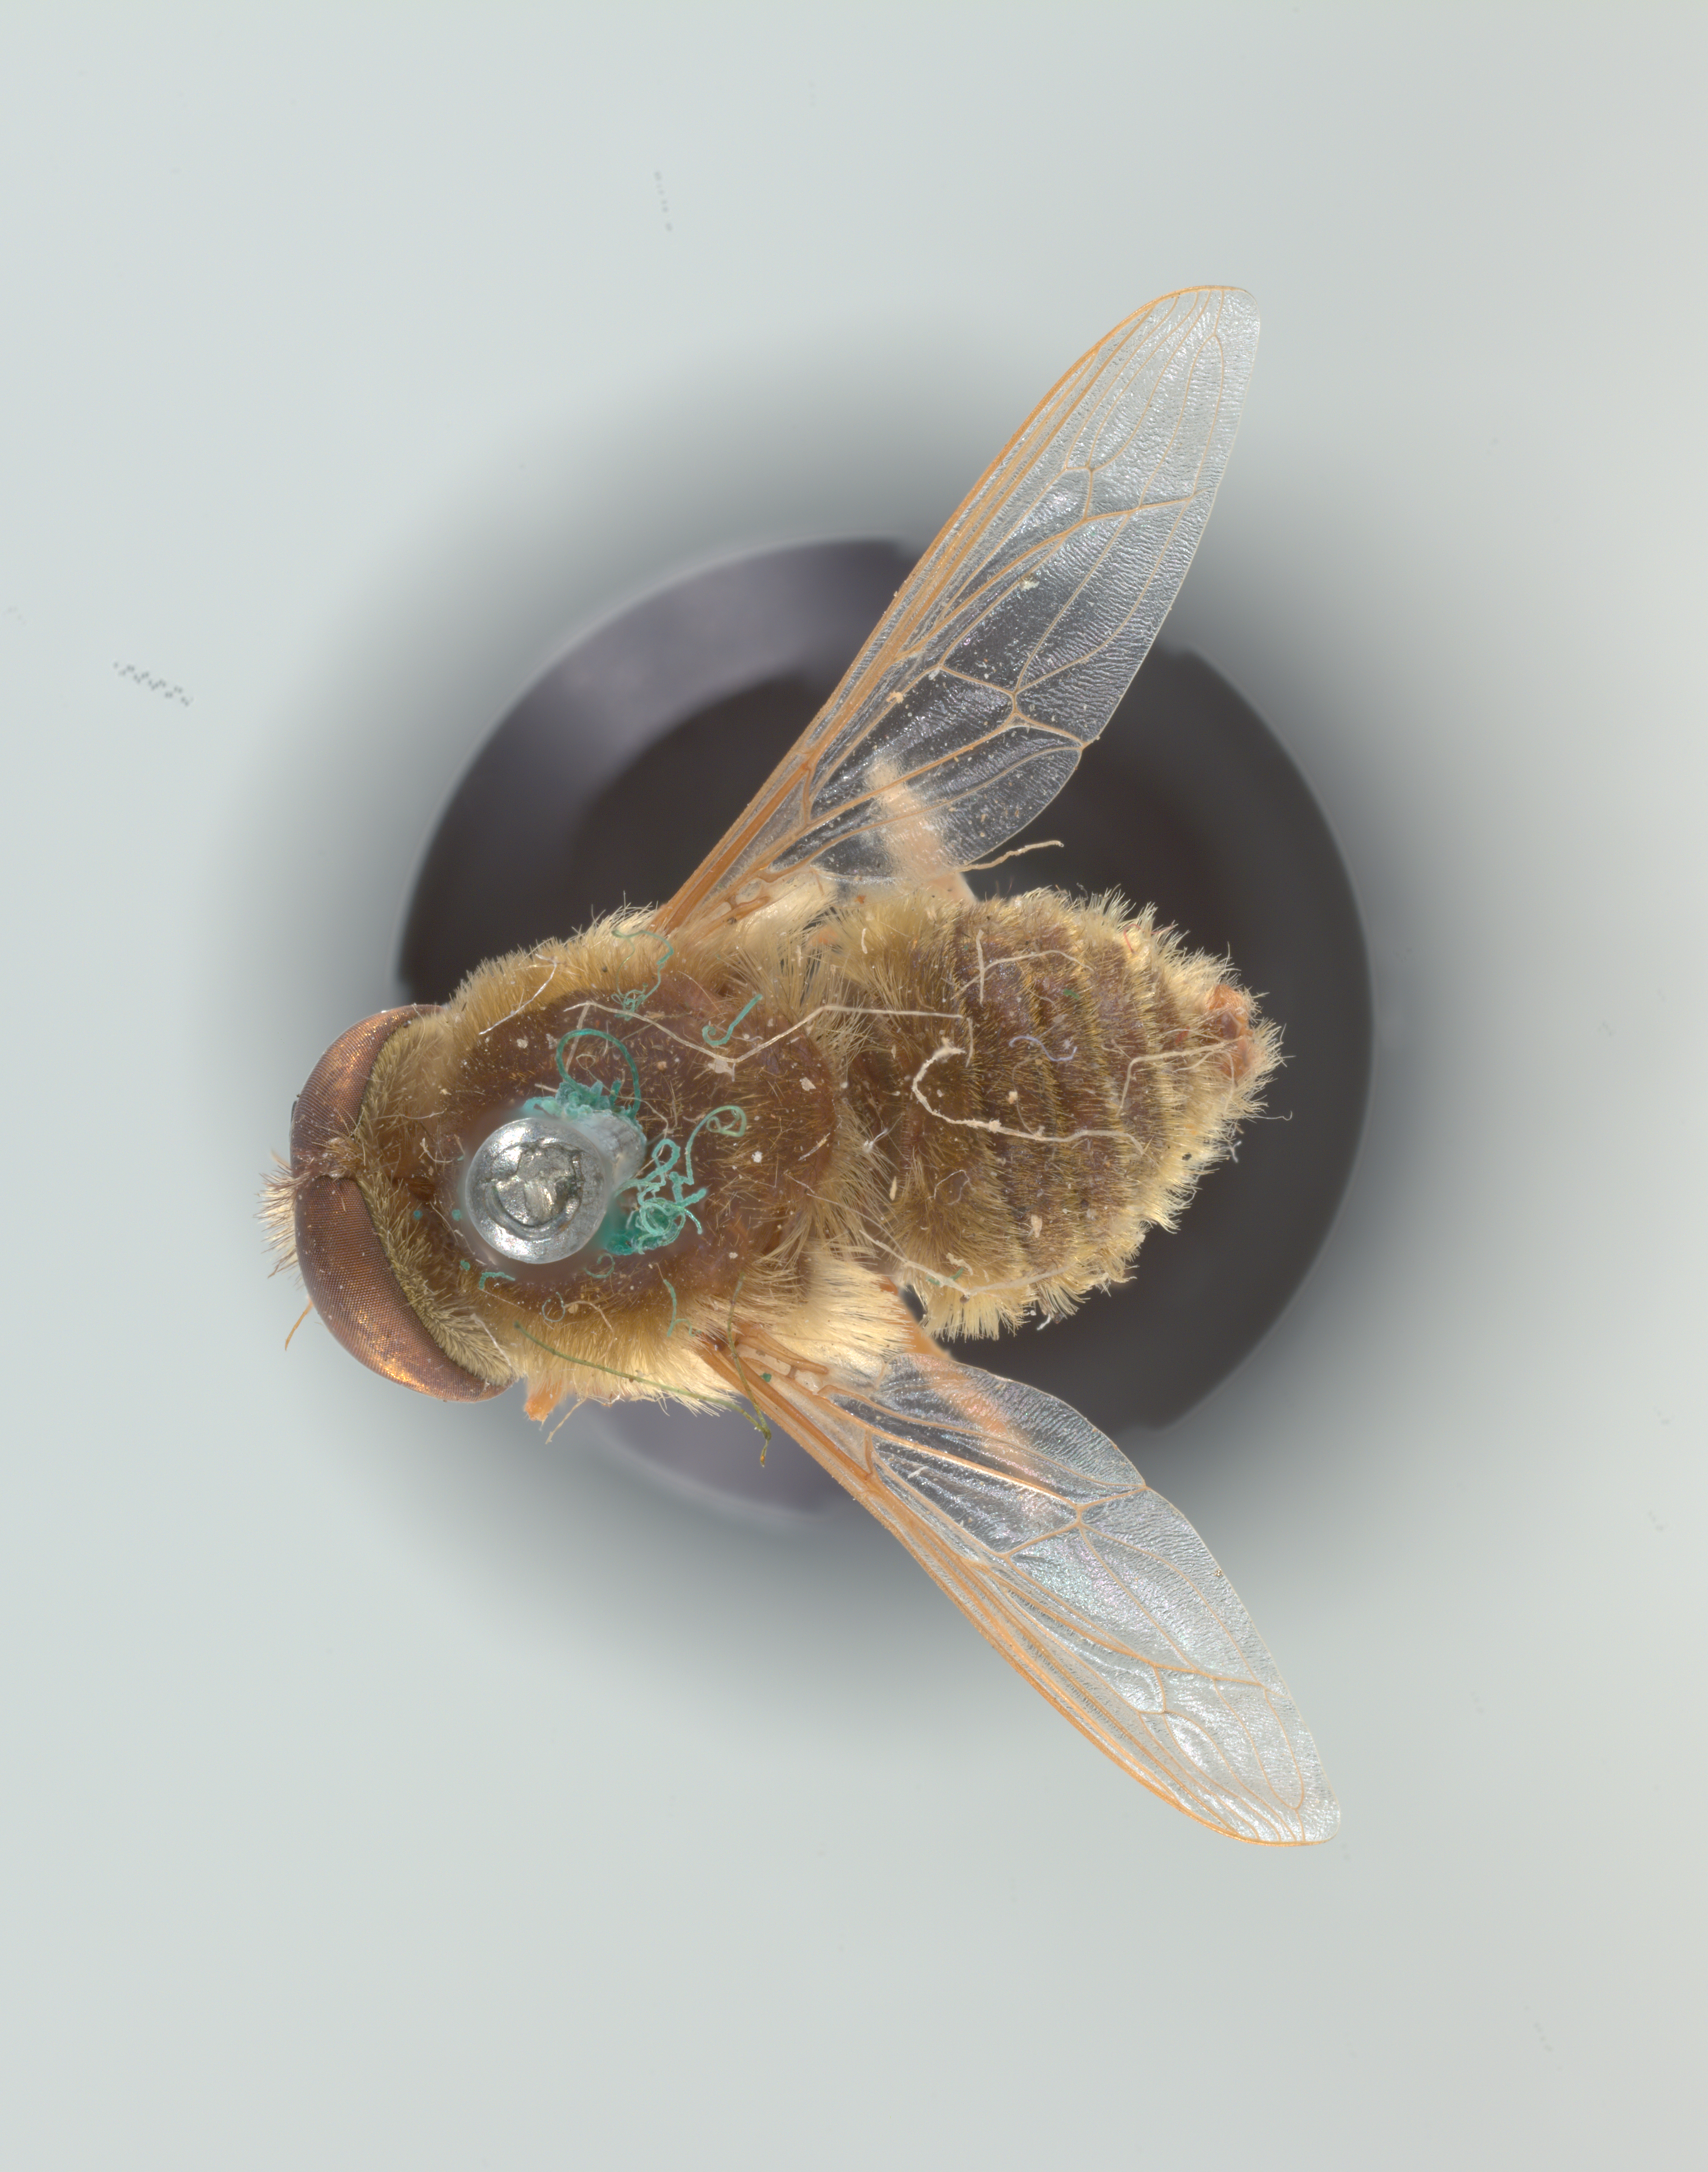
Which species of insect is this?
Neorhynchocephalus sackenii
